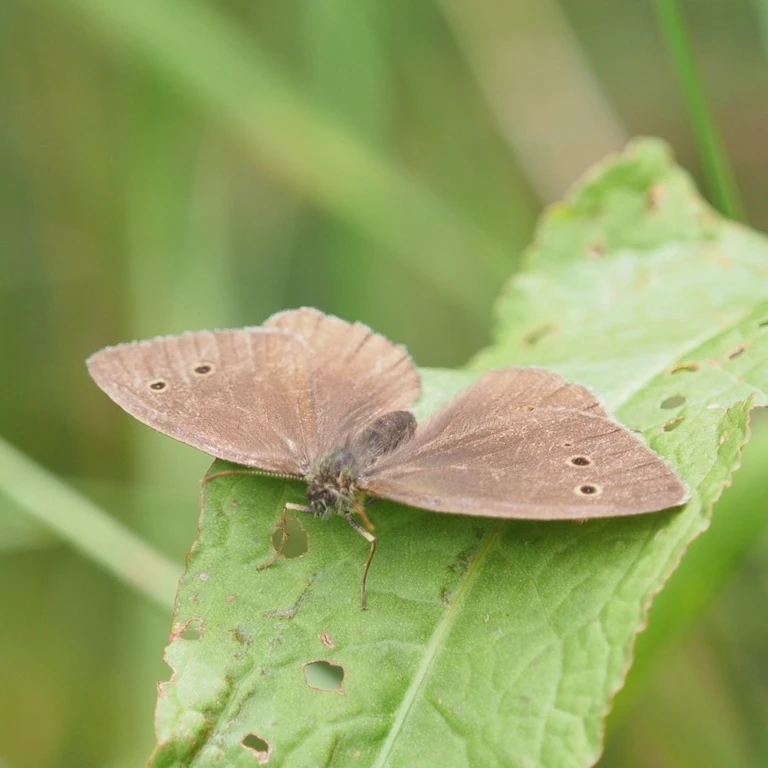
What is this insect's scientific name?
Aphantopus hyperantus
